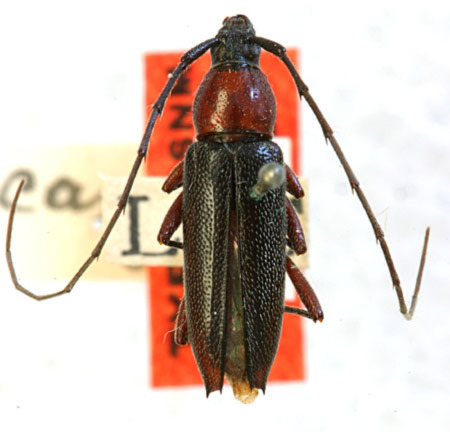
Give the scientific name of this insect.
Stenosphenus cribripennis (also Stenosphenus lucanus)
